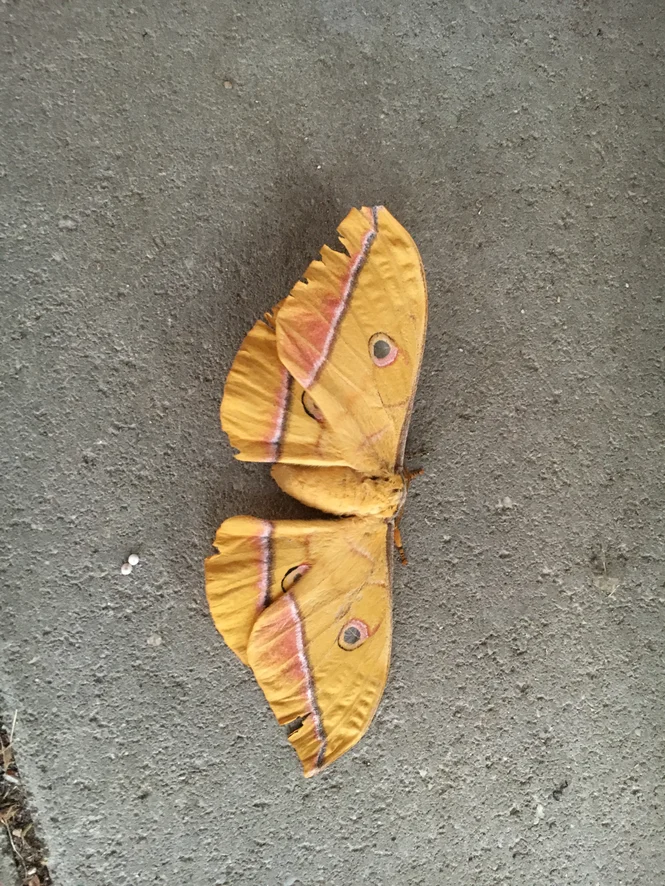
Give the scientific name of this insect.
Antheraea yamamai
